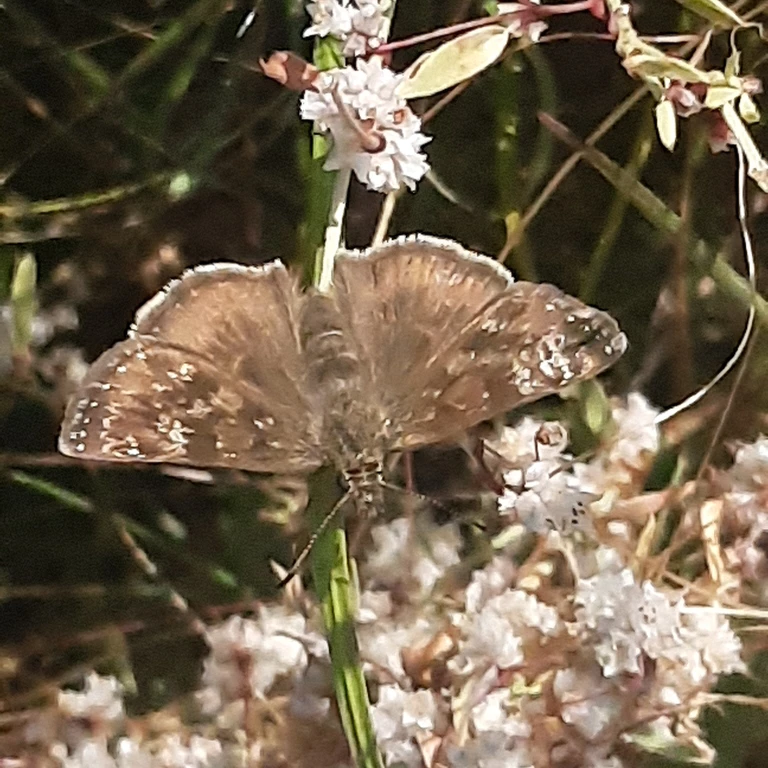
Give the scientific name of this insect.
Erynnis tages
